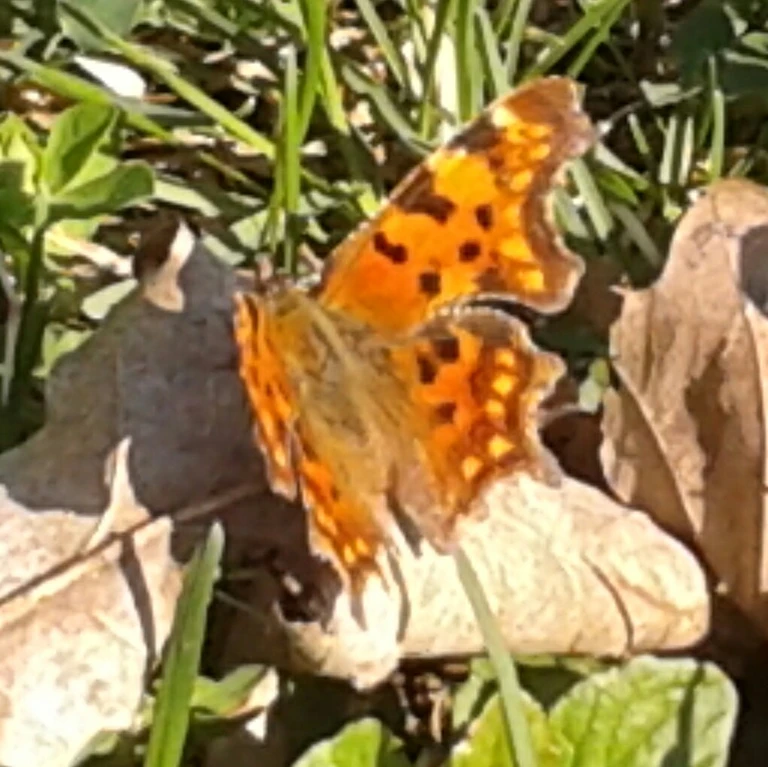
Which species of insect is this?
Polygonia c-album
